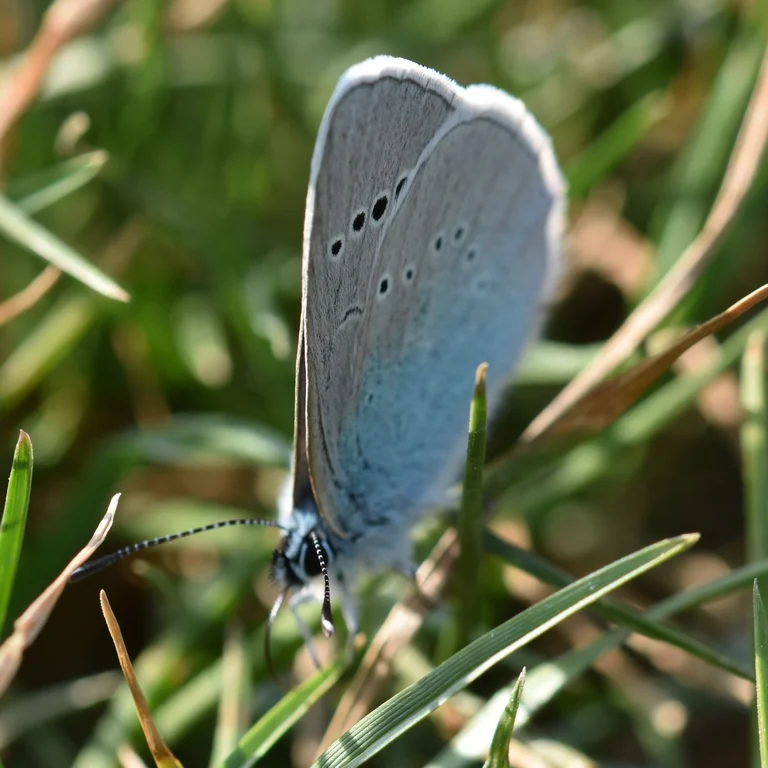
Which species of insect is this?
Glaucopsyche alexis
